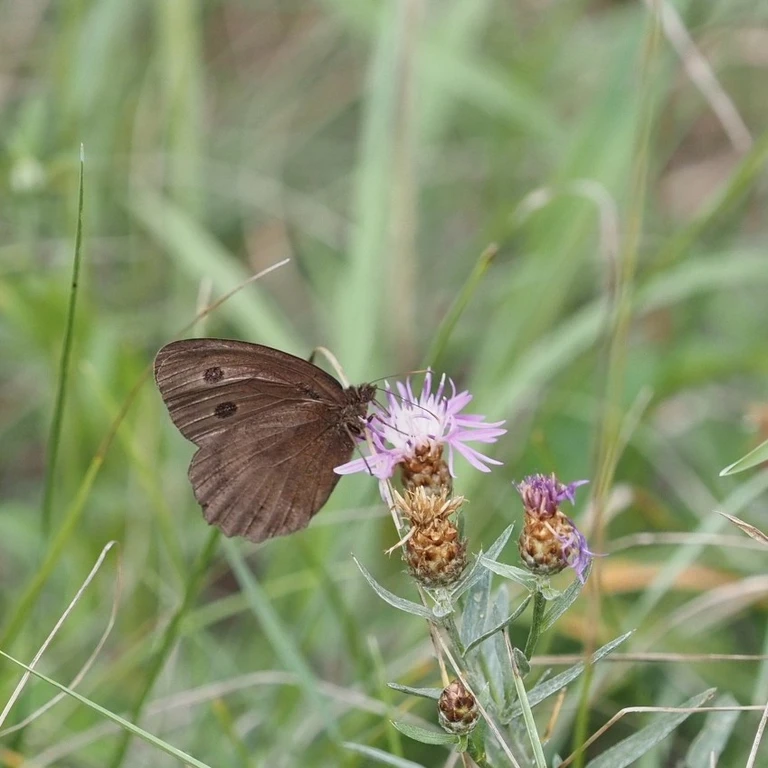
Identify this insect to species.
Minois dryas
